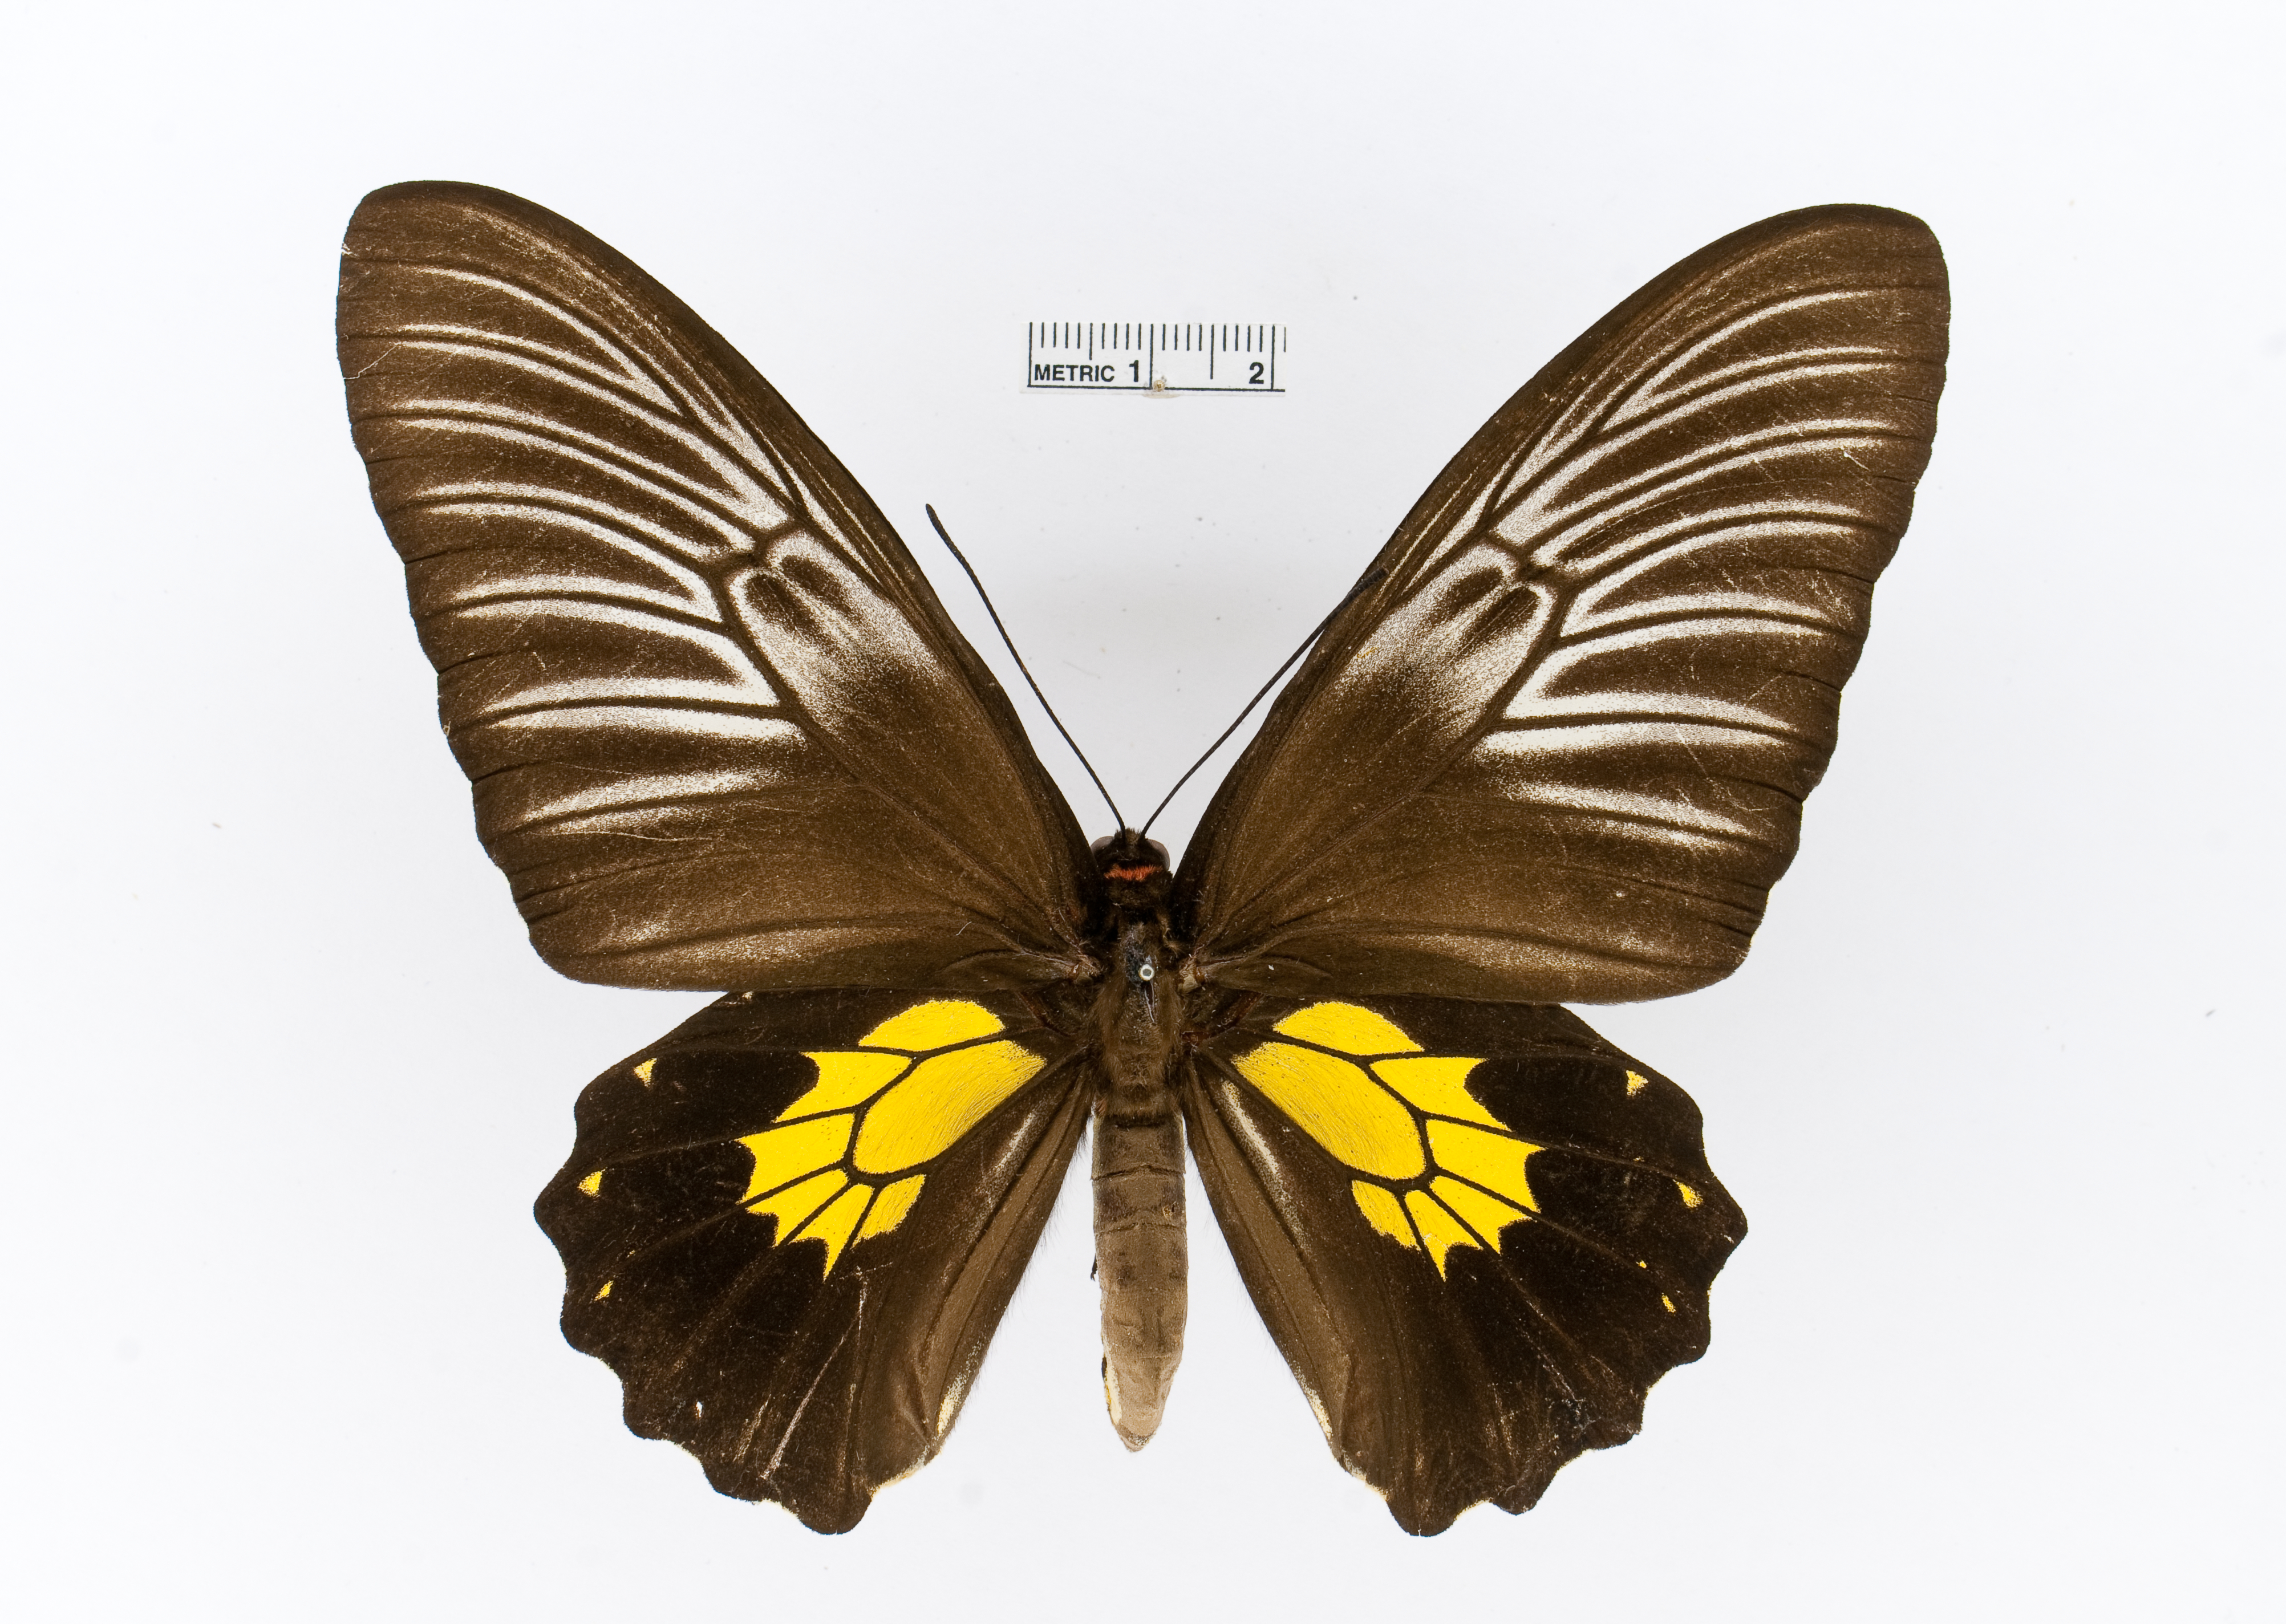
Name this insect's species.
Troides plateni
